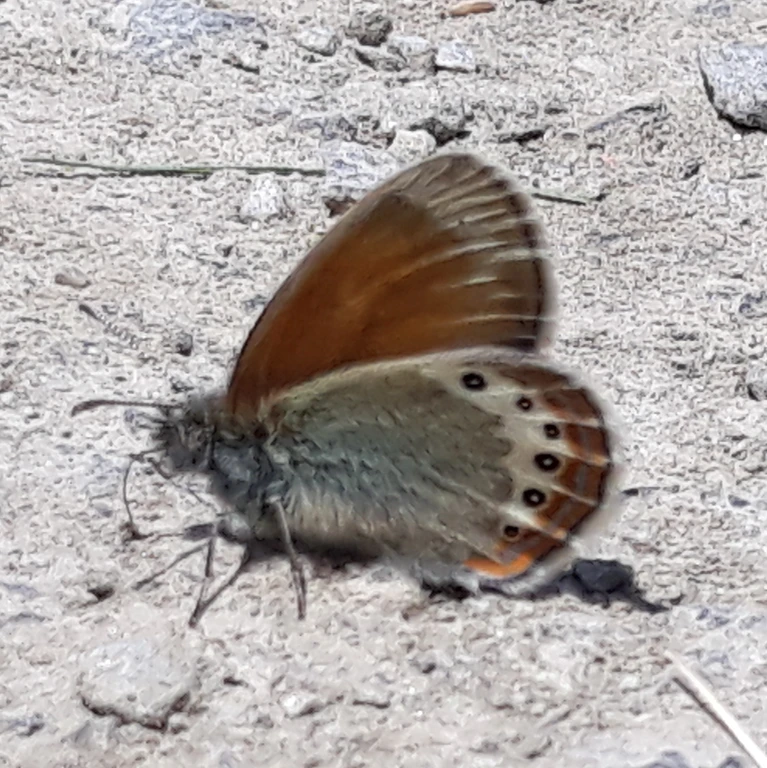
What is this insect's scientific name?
Coenonympha gardetta
